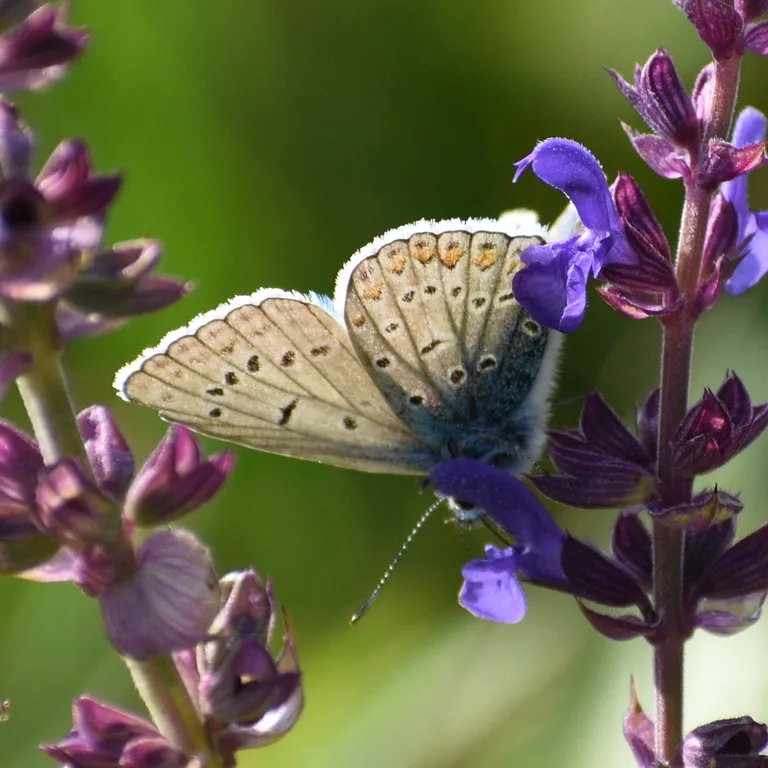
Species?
Polyommatus icarus
